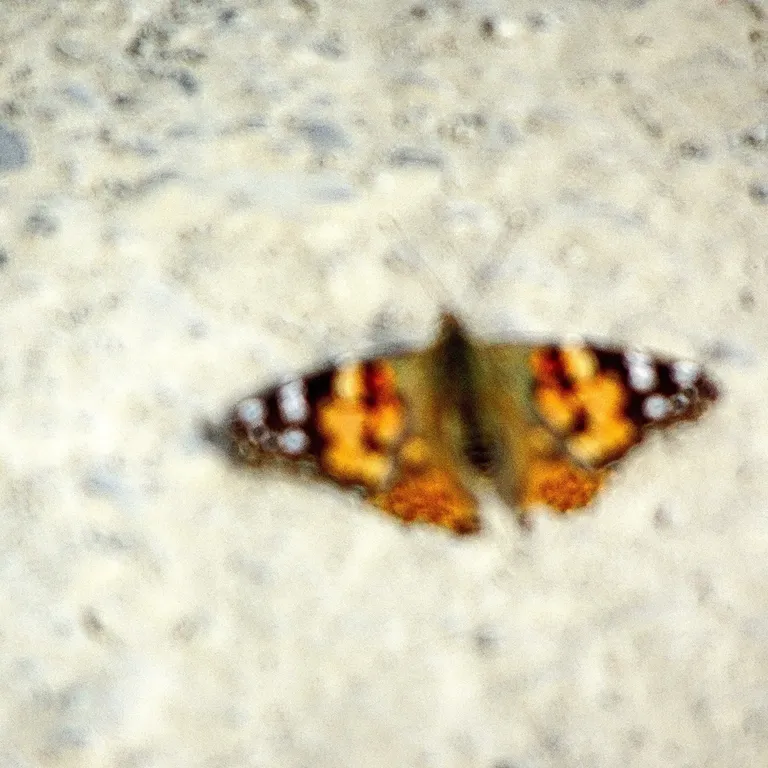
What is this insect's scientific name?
Vanessa cardui
